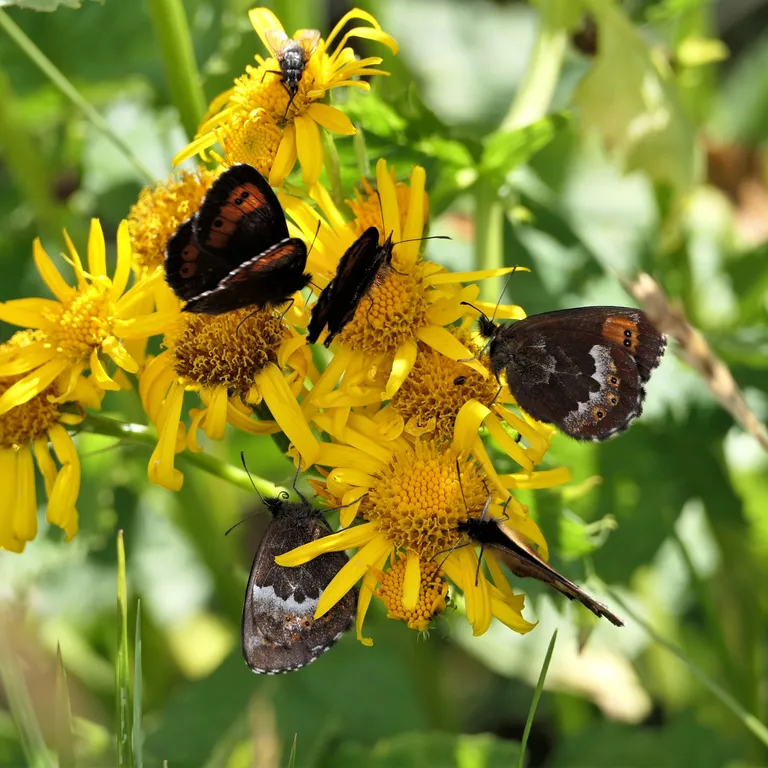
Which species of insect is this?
Erebia euryale
